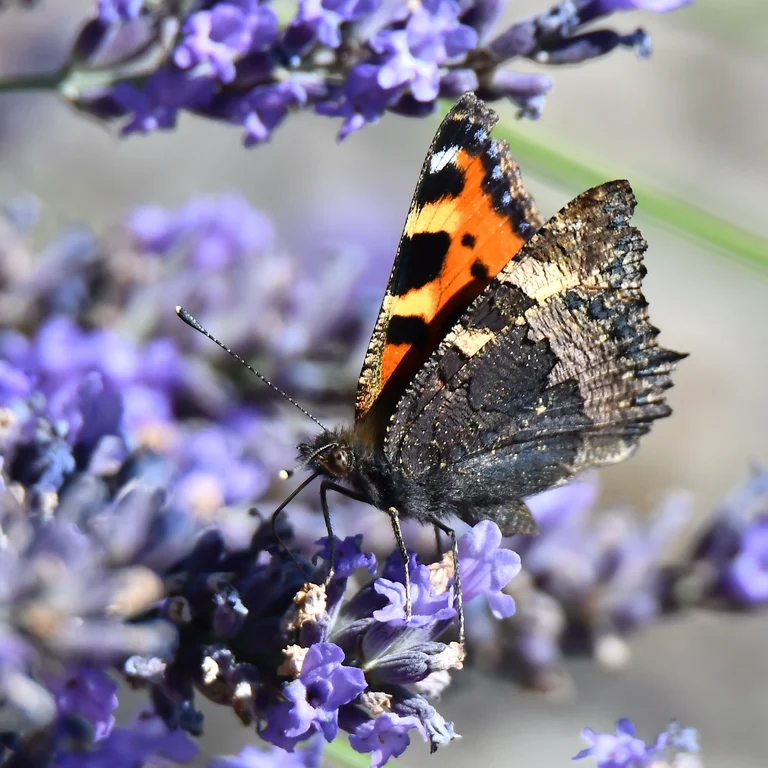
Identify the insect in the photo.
Aglais urticae
